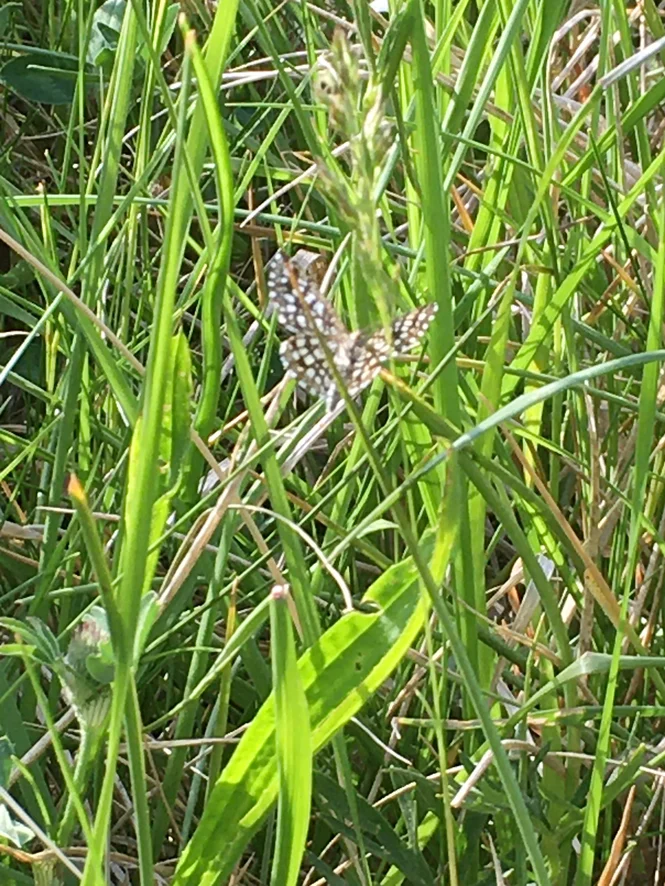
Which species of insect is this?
Chiasmia clathrata
